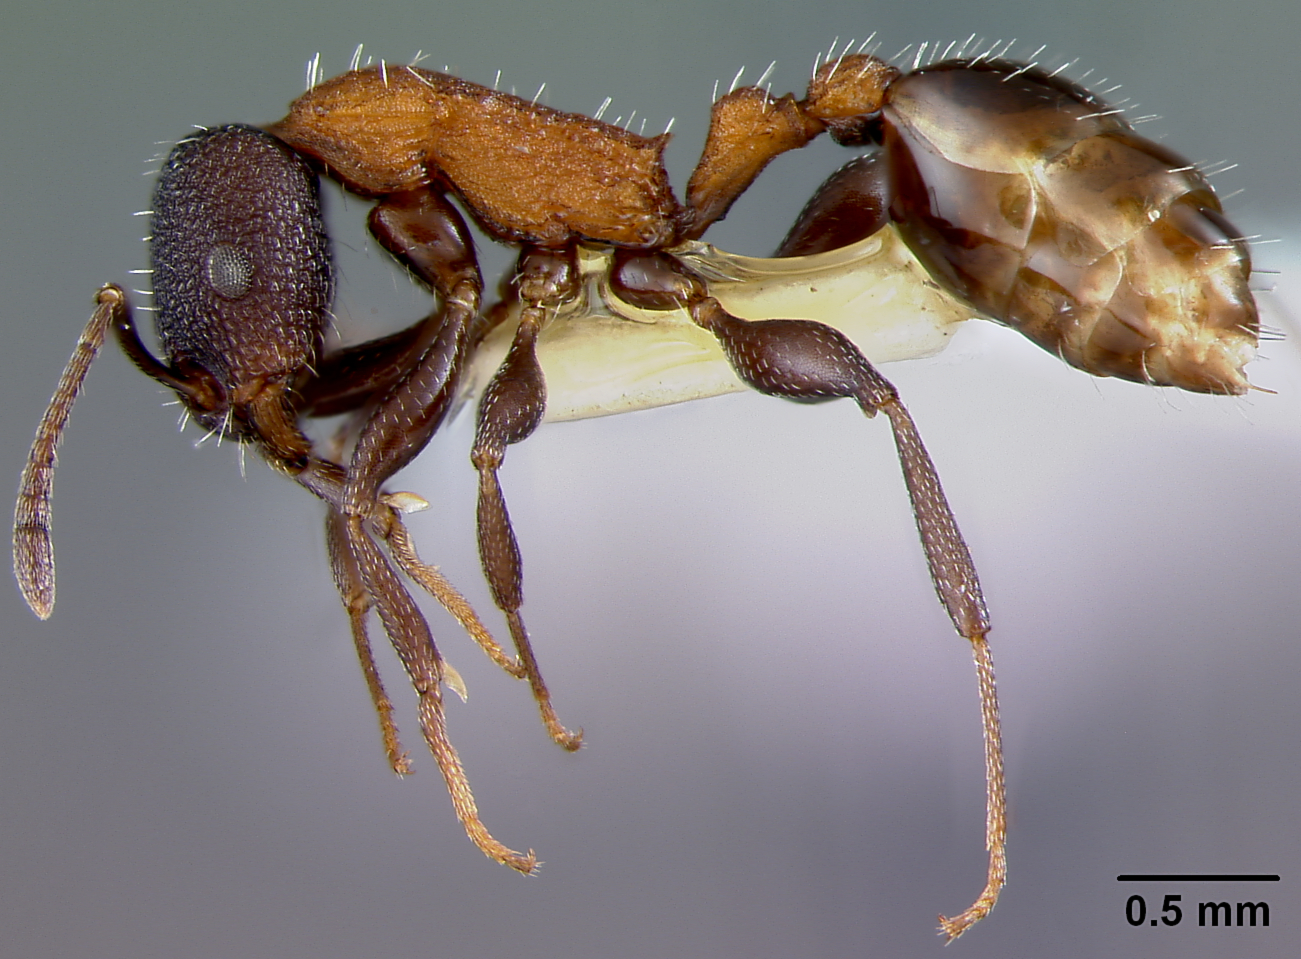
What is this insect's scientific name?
Leptothorax ocarinae
